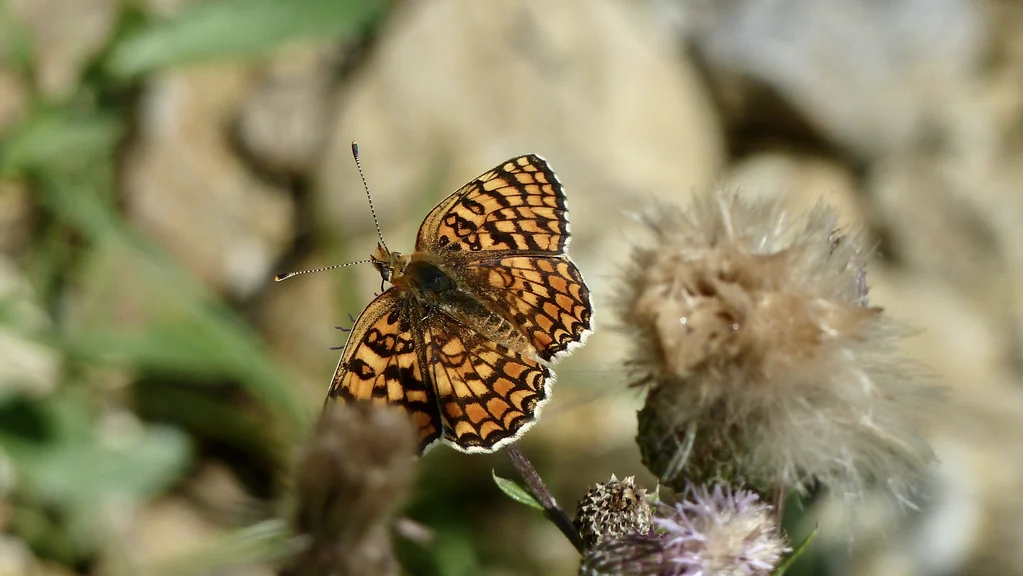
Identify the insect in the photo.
Melitaea phoebe
